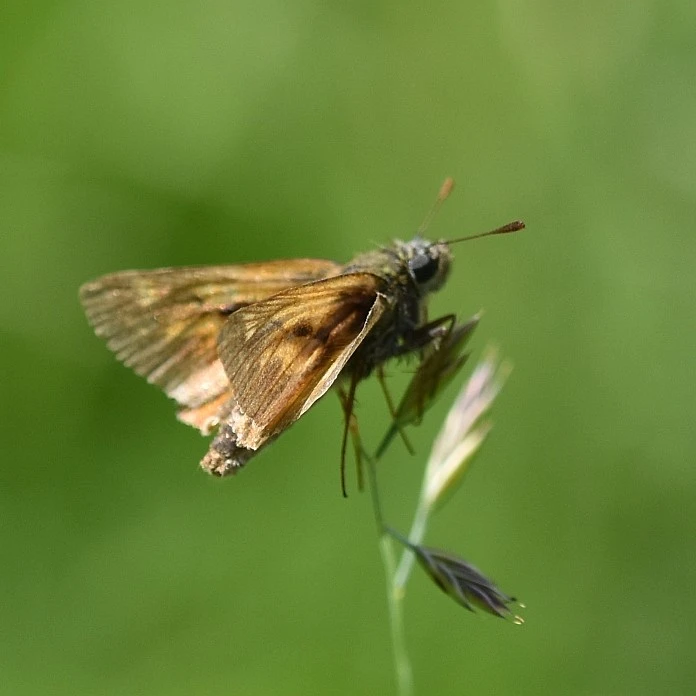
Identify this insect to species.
Ochlodes sylvanus (also Ochlodes venata)
